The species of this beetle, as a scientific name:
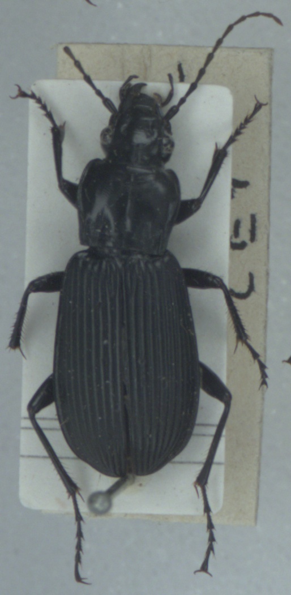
Pterostichus niger
